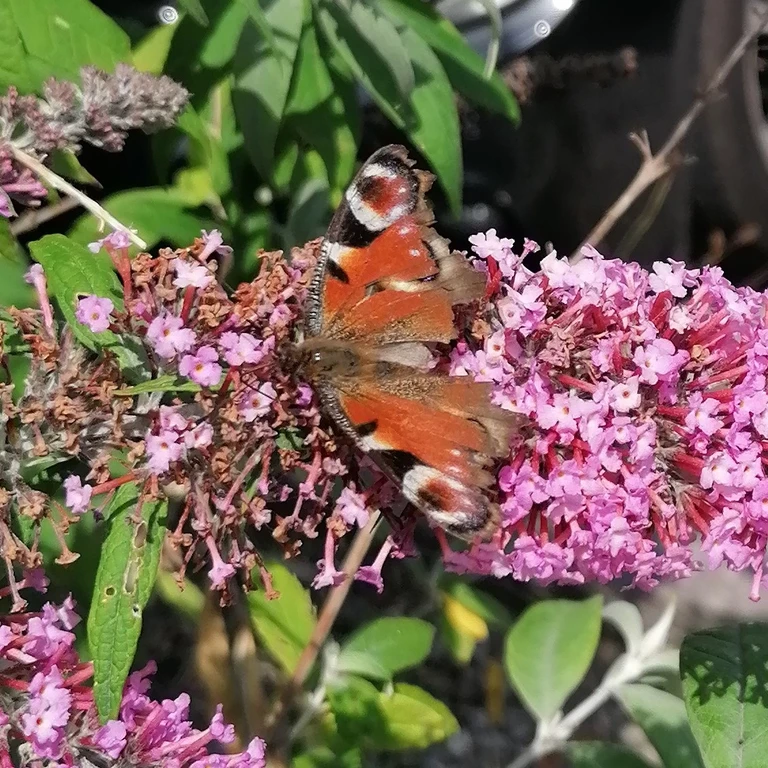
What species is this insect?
Aglais io
